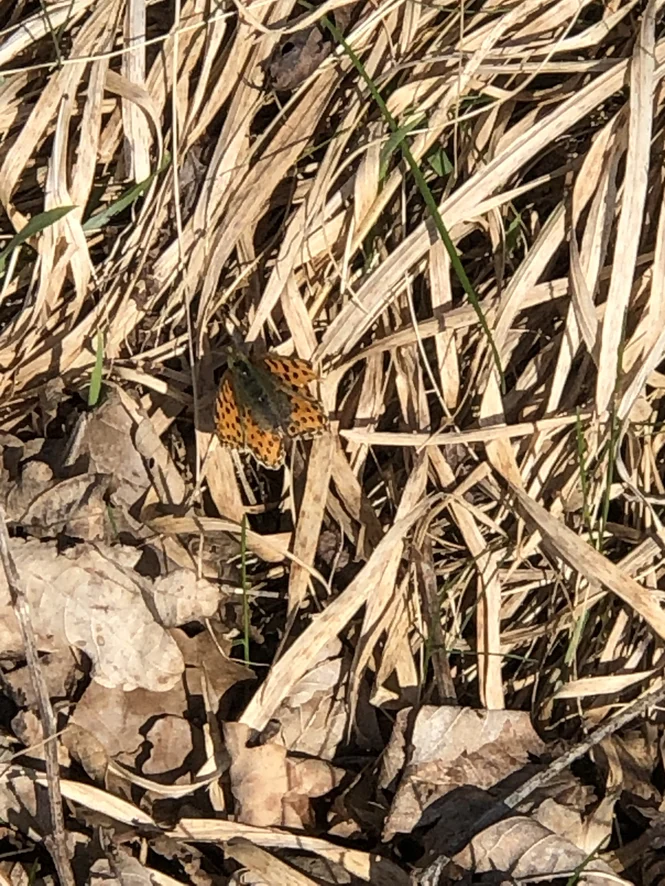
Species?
Issoria lathonia
